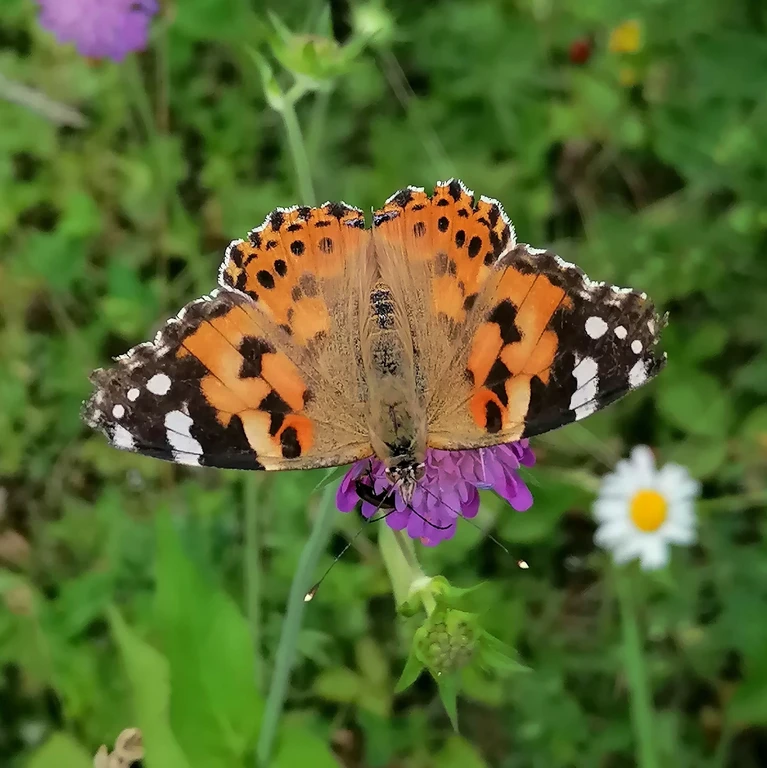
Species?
Vanessa cardui
